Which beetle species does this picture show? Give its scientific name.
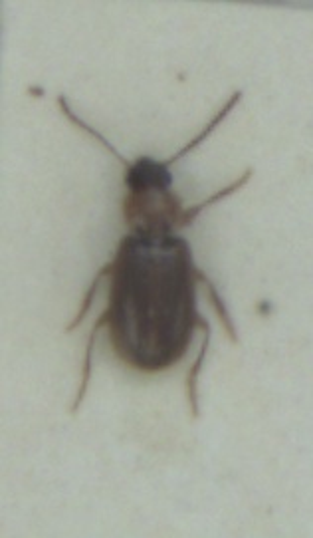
Acupalpus dubius
